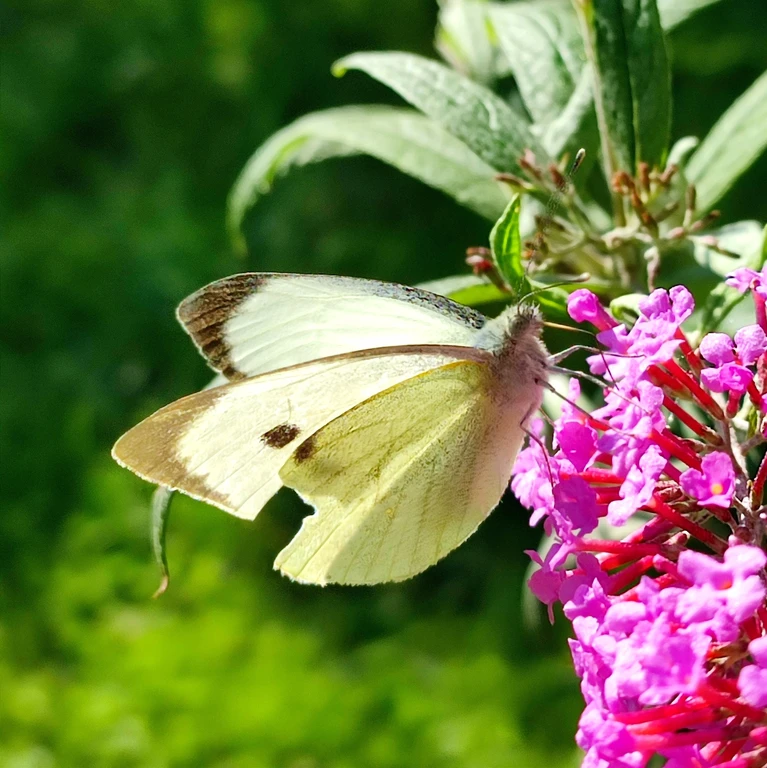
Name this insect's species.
Pieris brassicae
